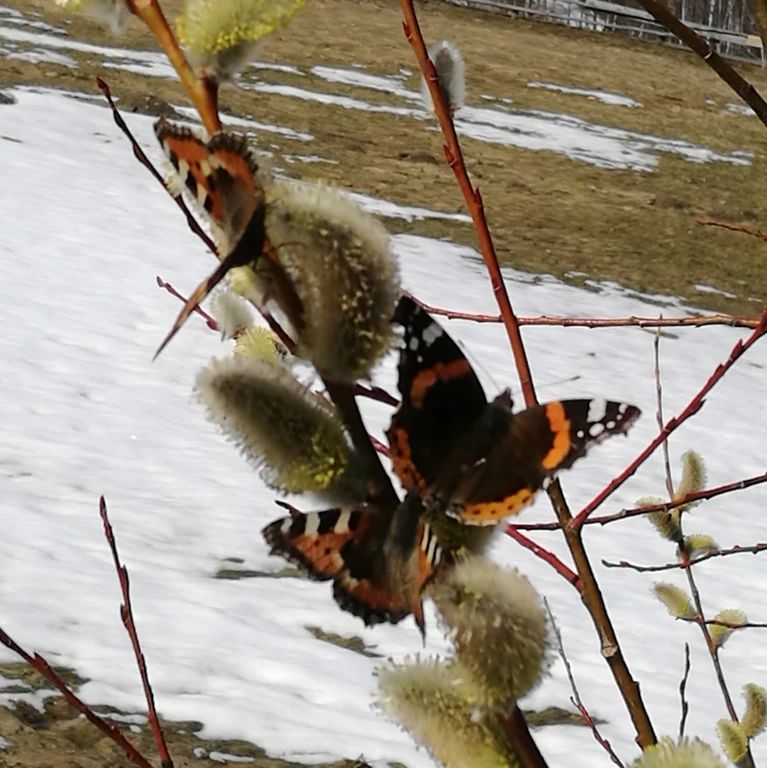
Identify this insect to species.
Aglais urticae
